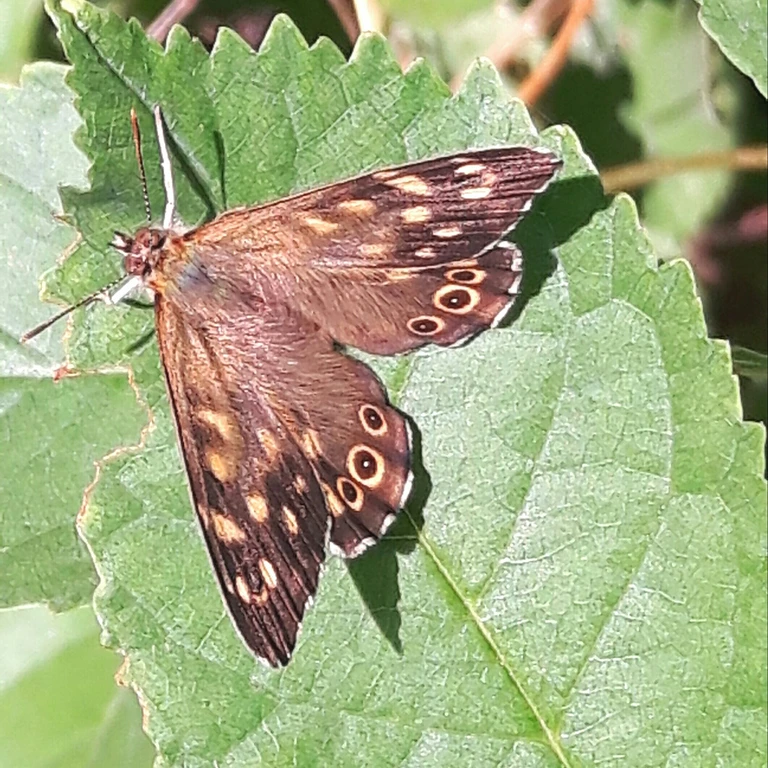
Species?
Pararge aegeria
